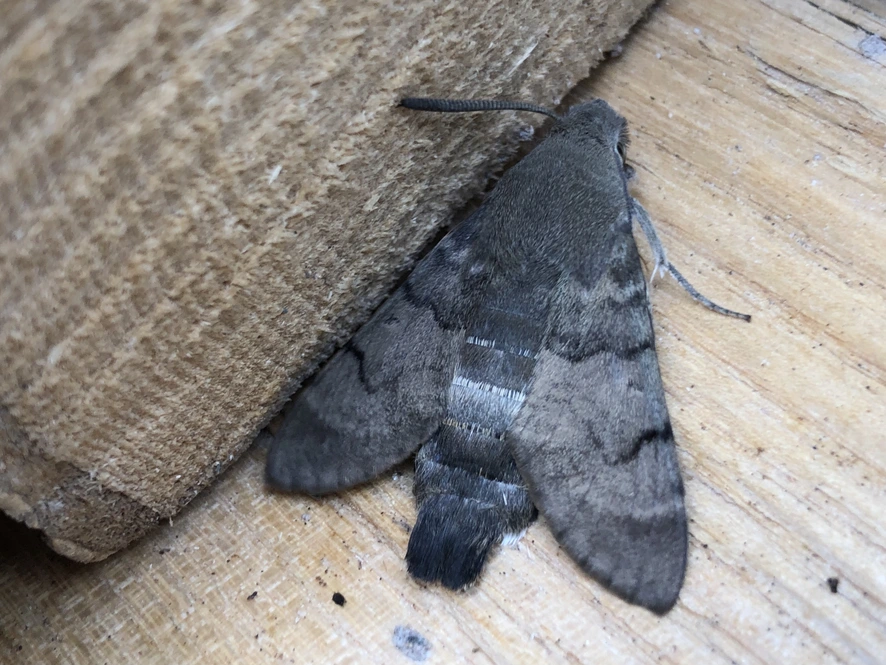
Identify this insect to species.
Macroglossum stellatarum
